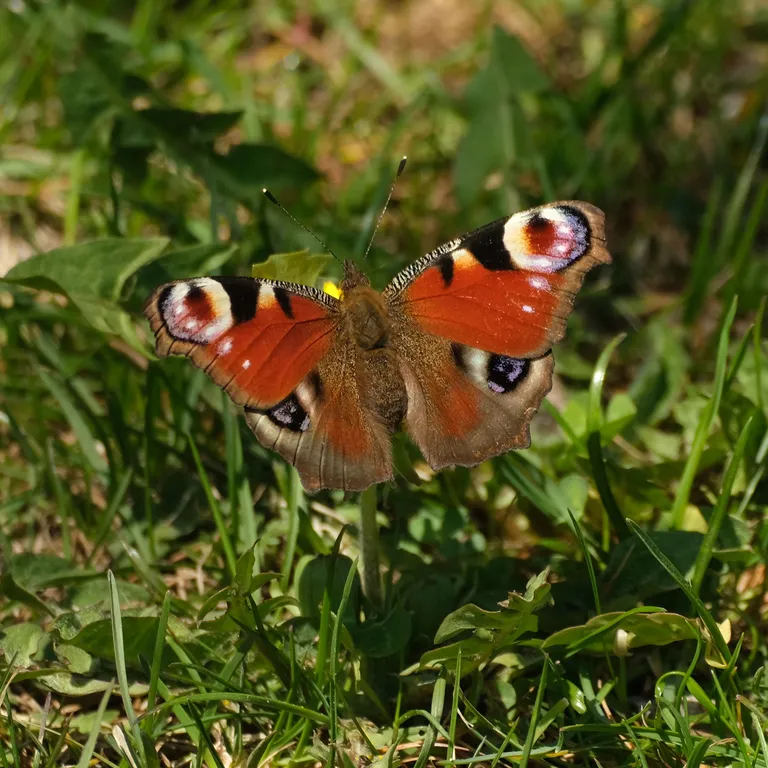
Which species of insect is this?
Aglais io
